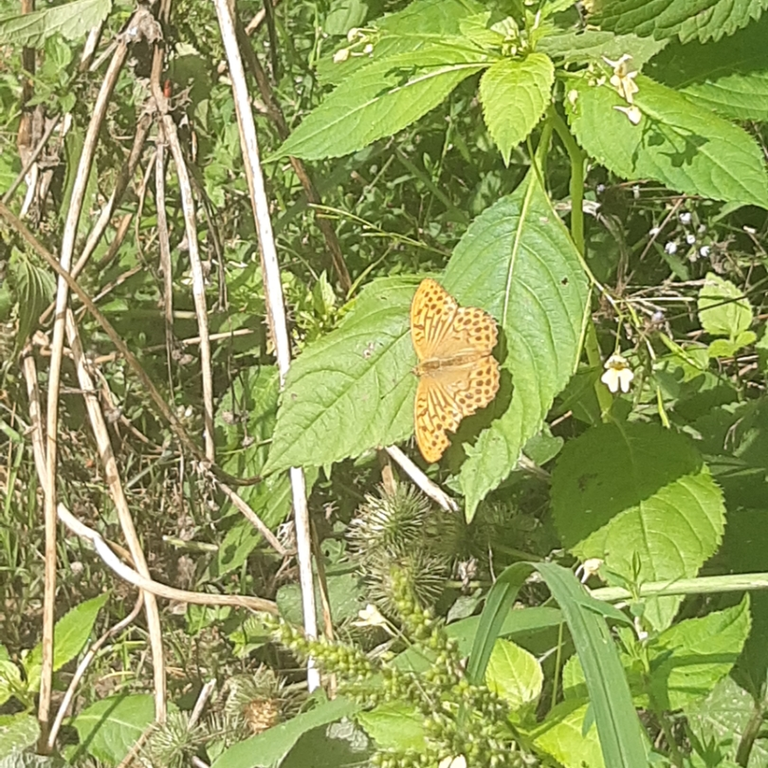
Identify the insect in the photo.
Argynnis paphia
